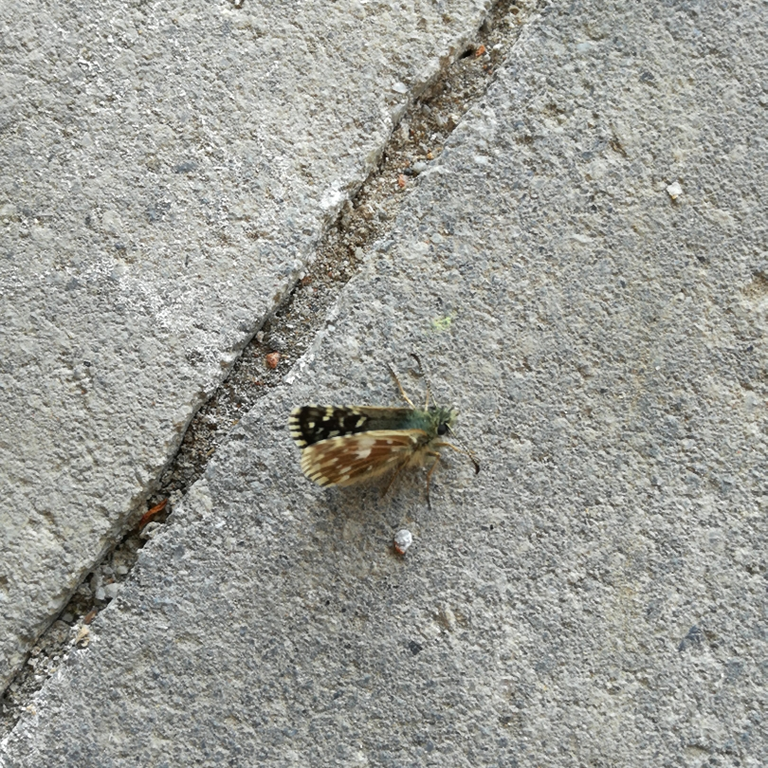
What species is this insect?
Pyrgus malvae
